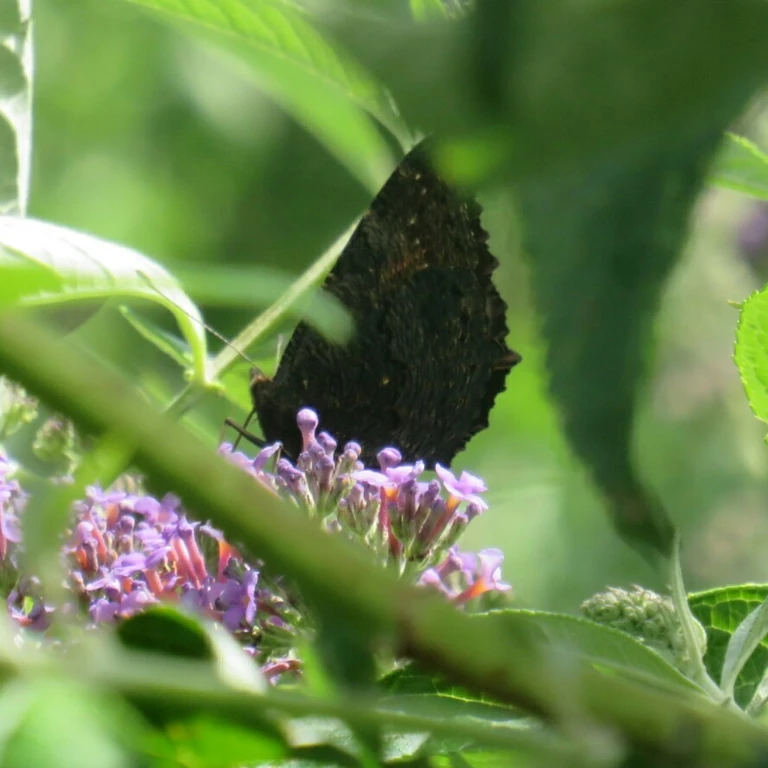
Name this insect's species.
Aglais io
